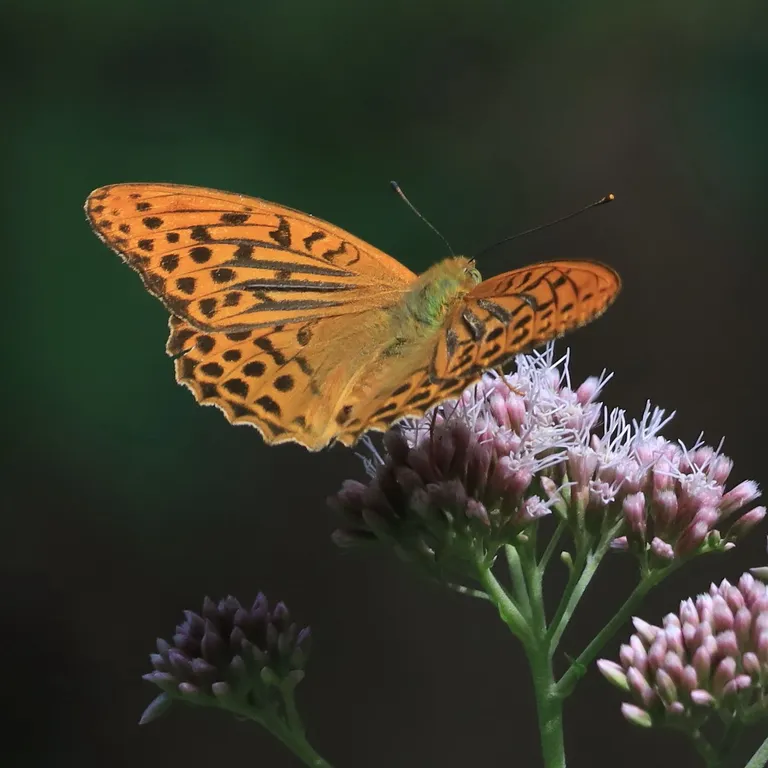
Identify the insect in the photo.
Argynnis paphia
